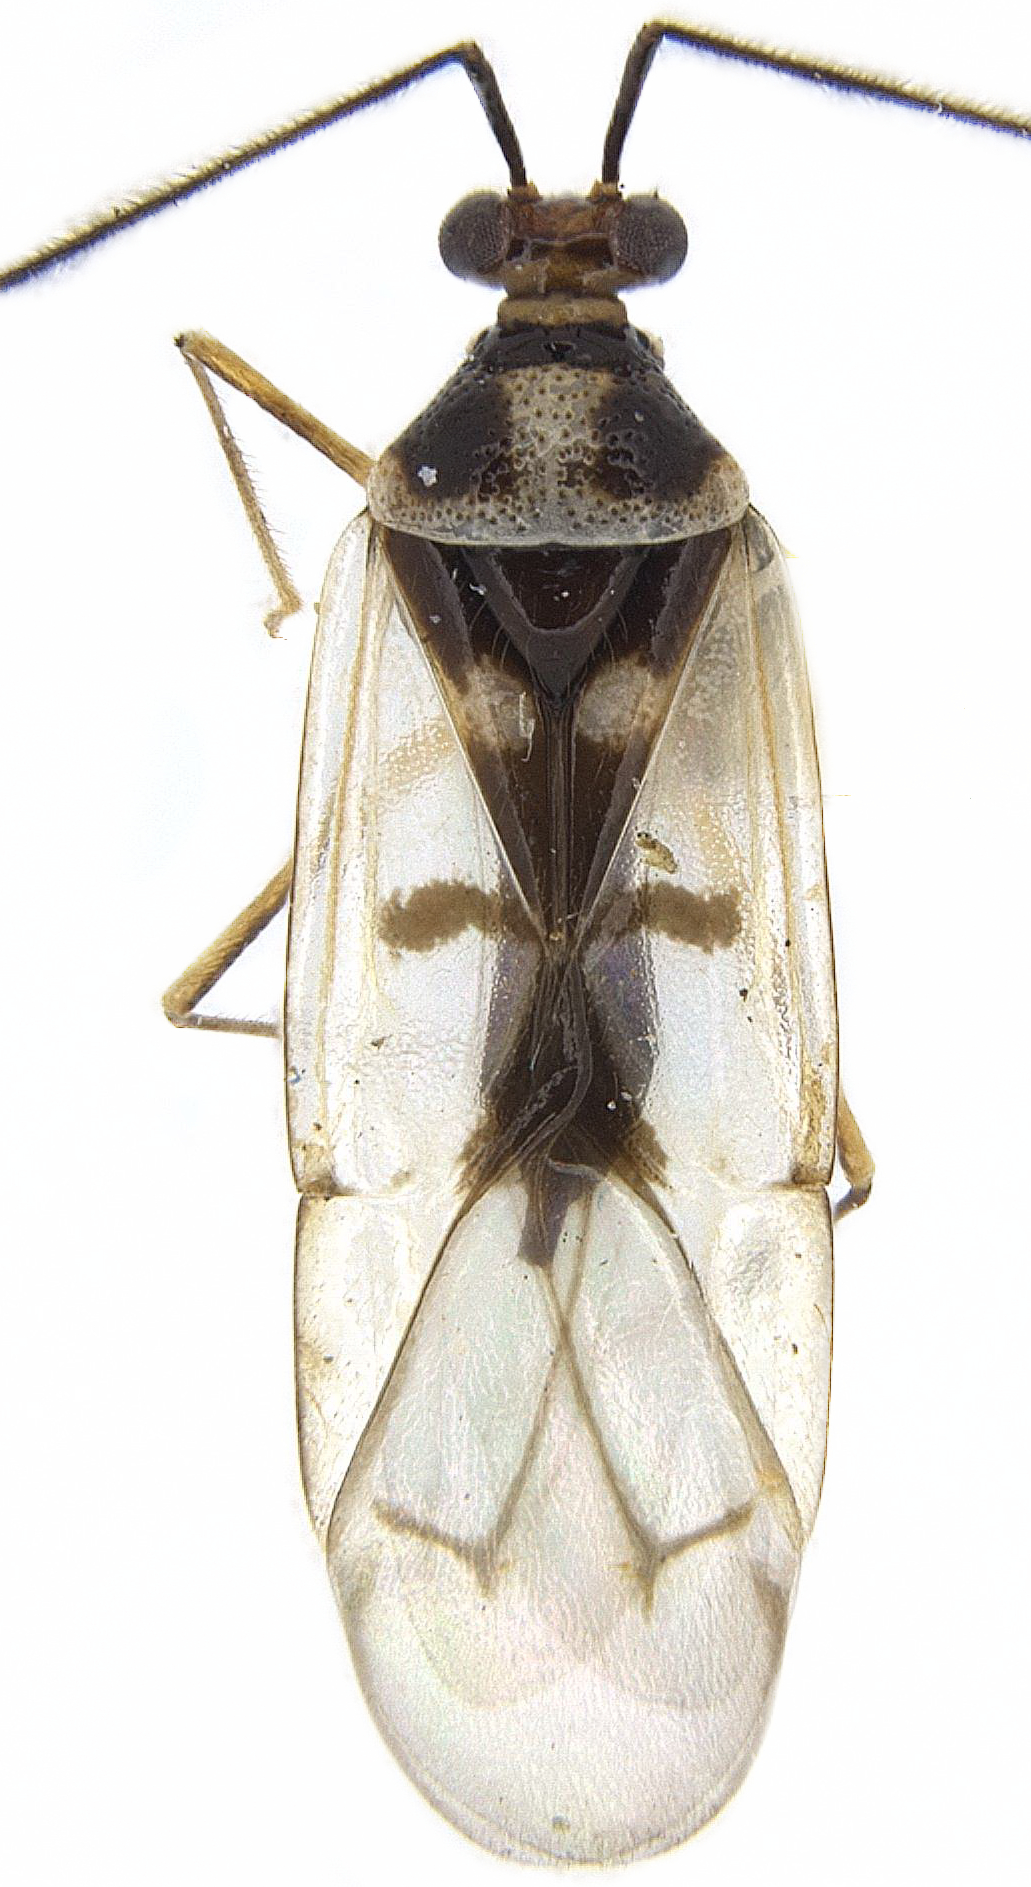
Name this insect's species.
Hyaliodocoris frosti
